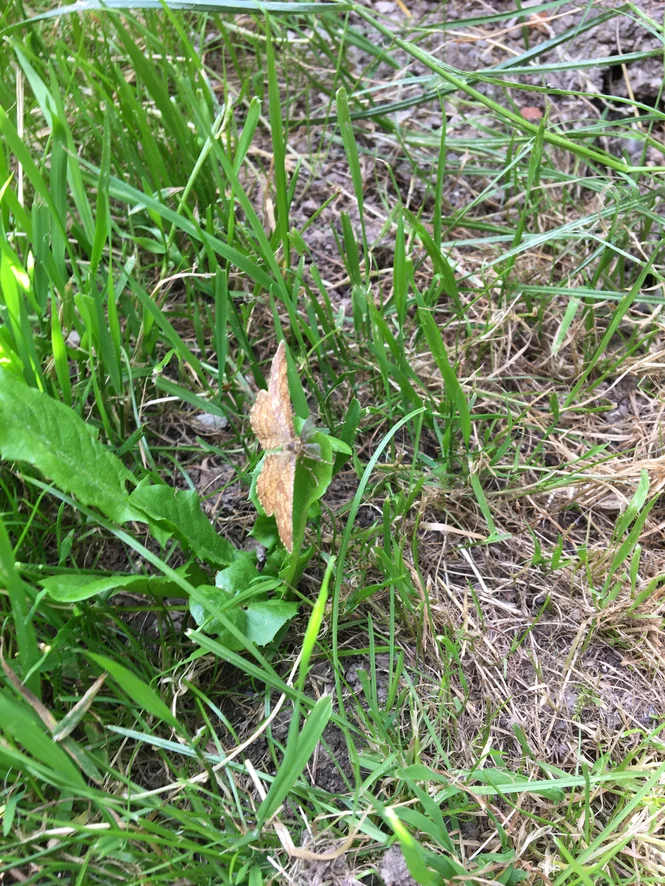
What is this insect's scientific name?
Ematurga atomaria
